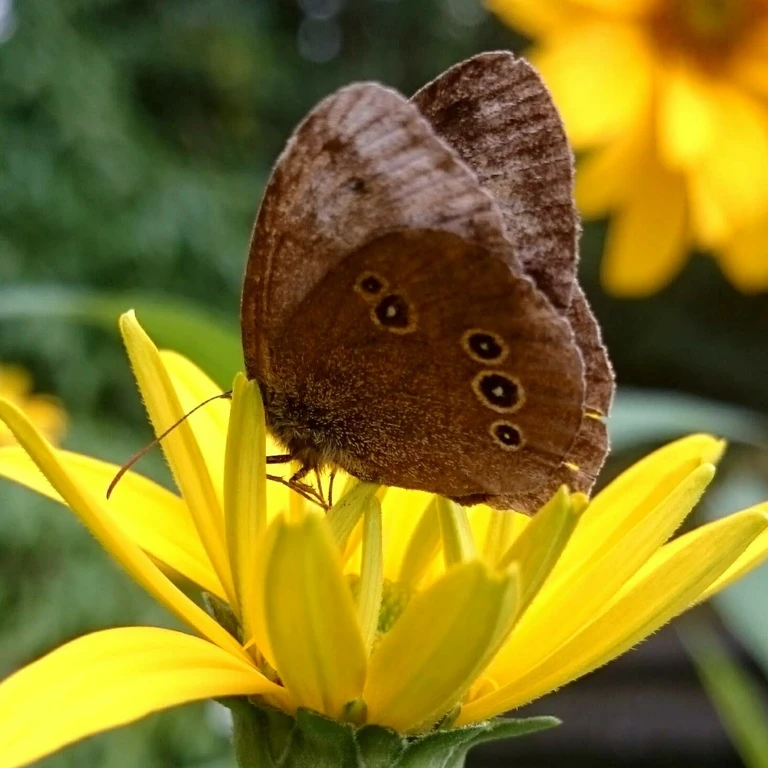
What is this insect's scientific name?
Aphantopus hyperantus
